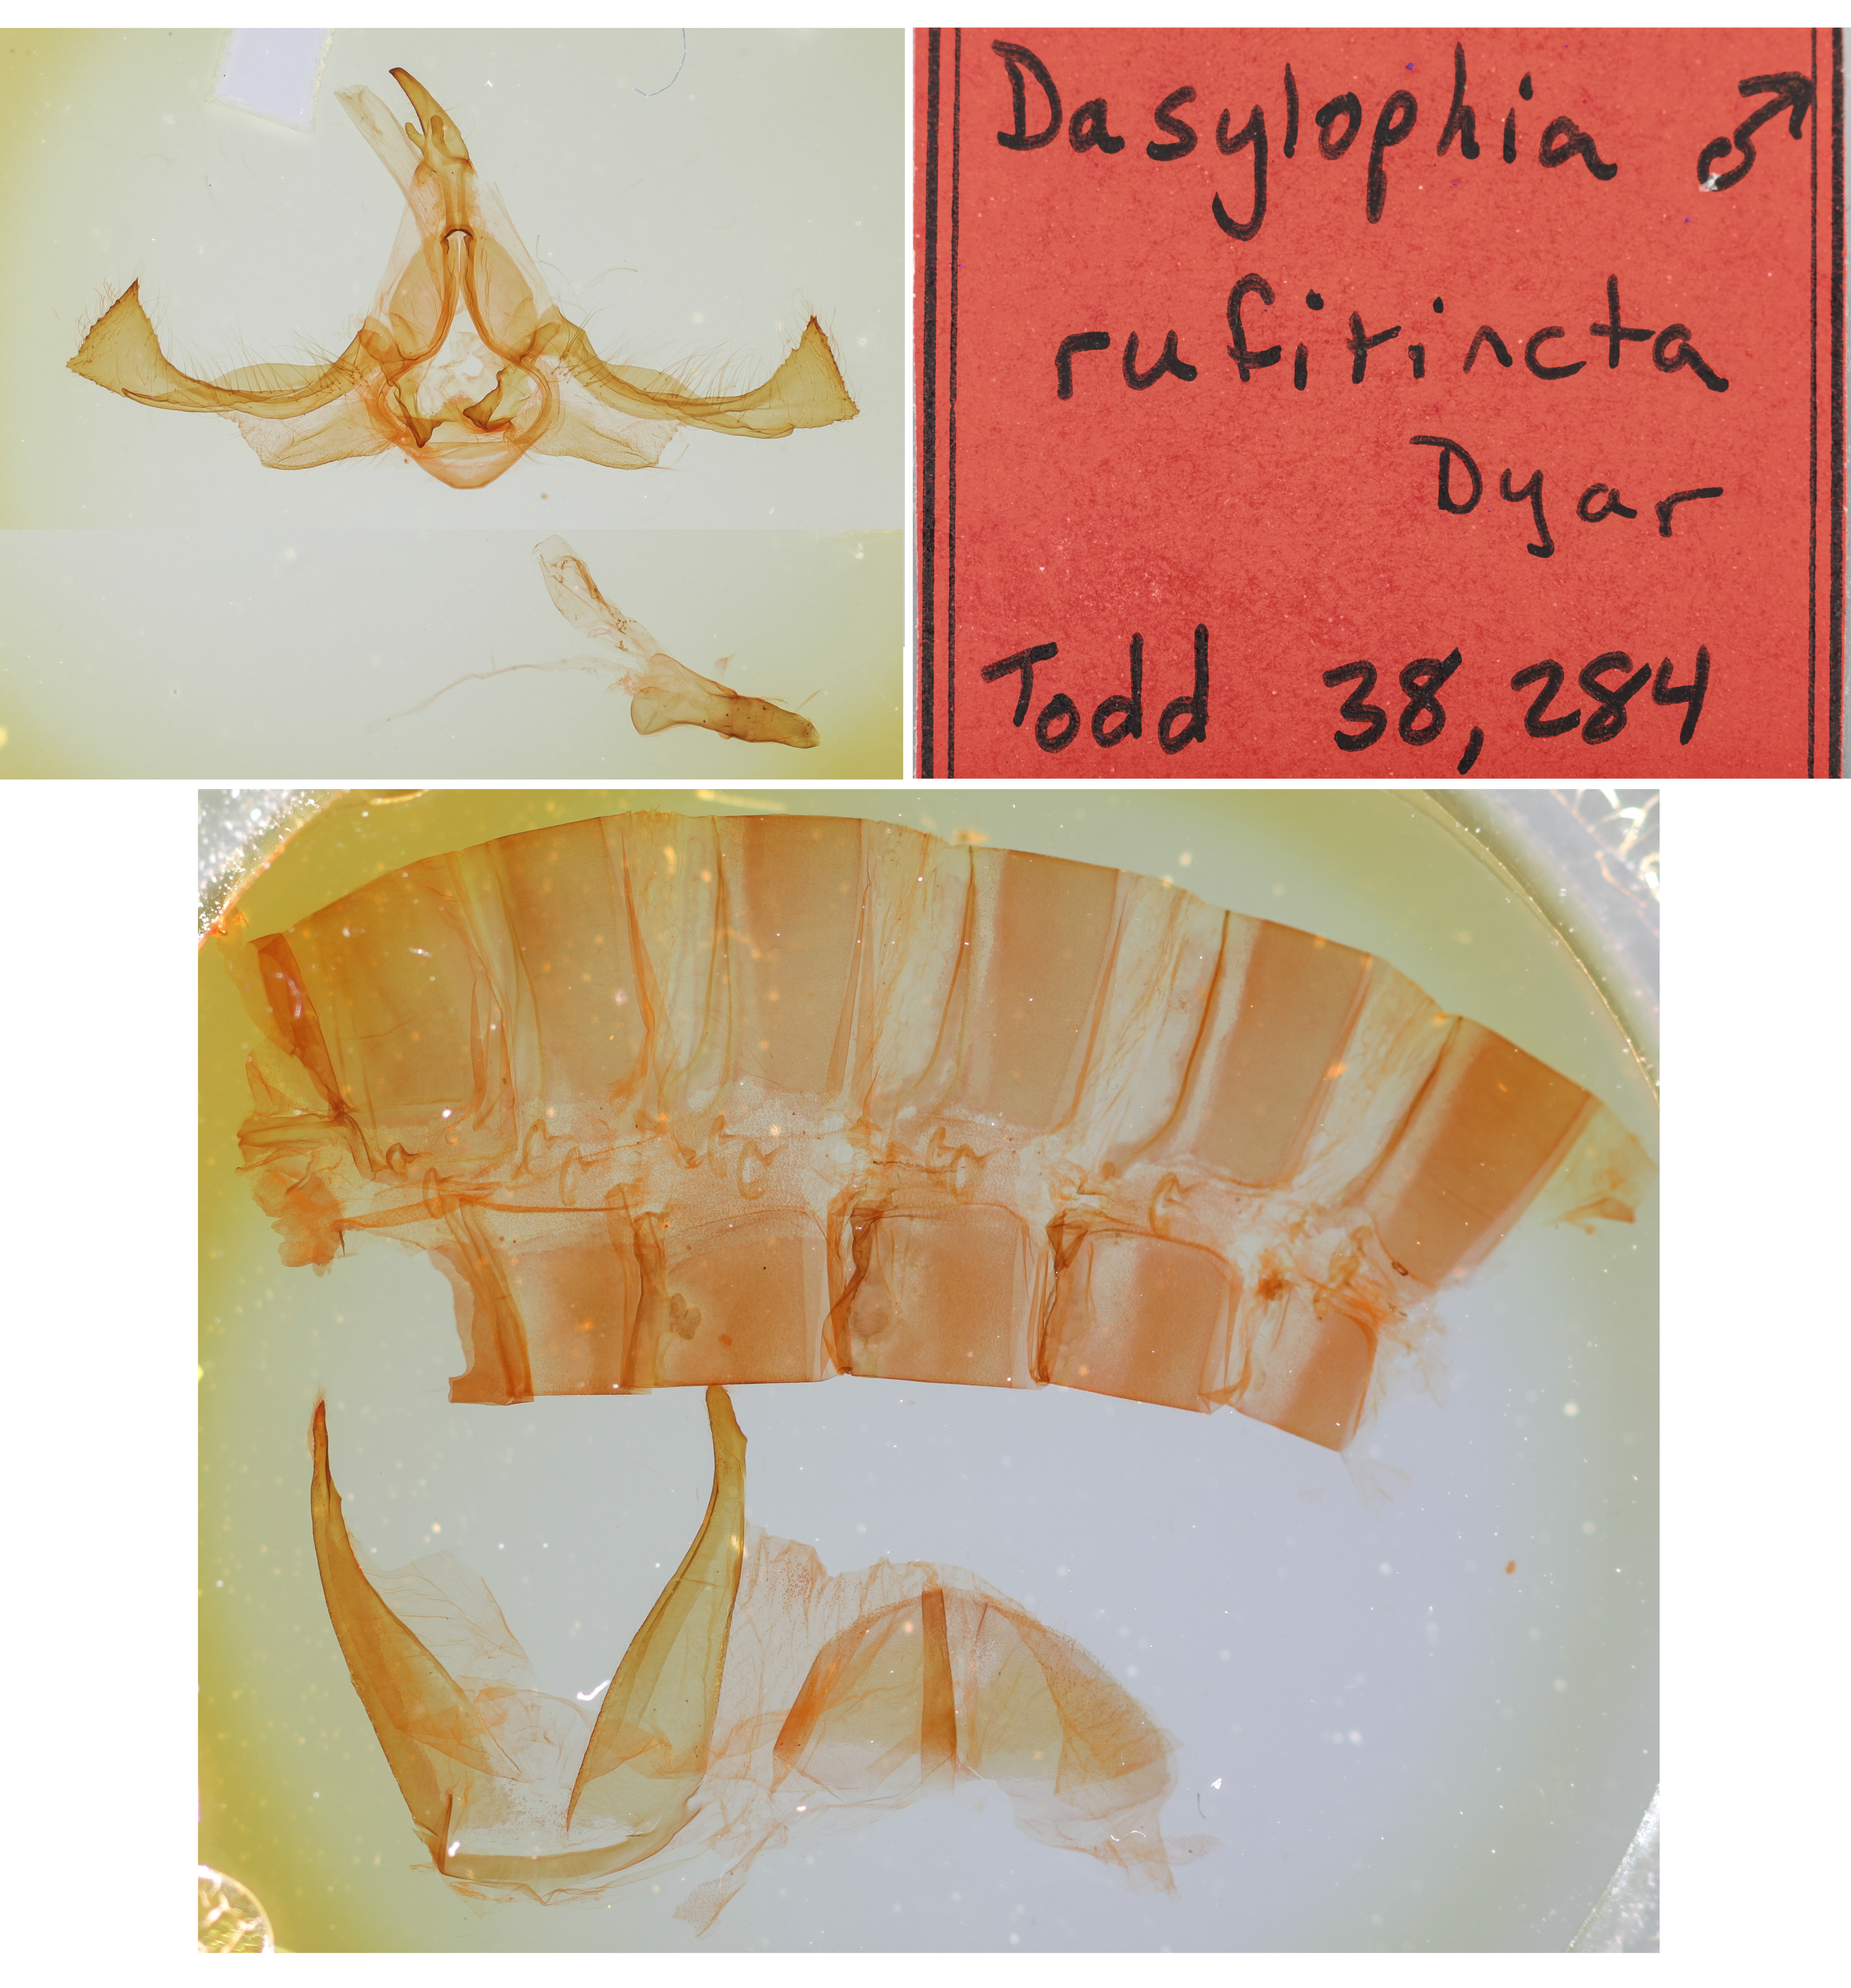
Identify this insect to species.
Dasylophia rufitincta
